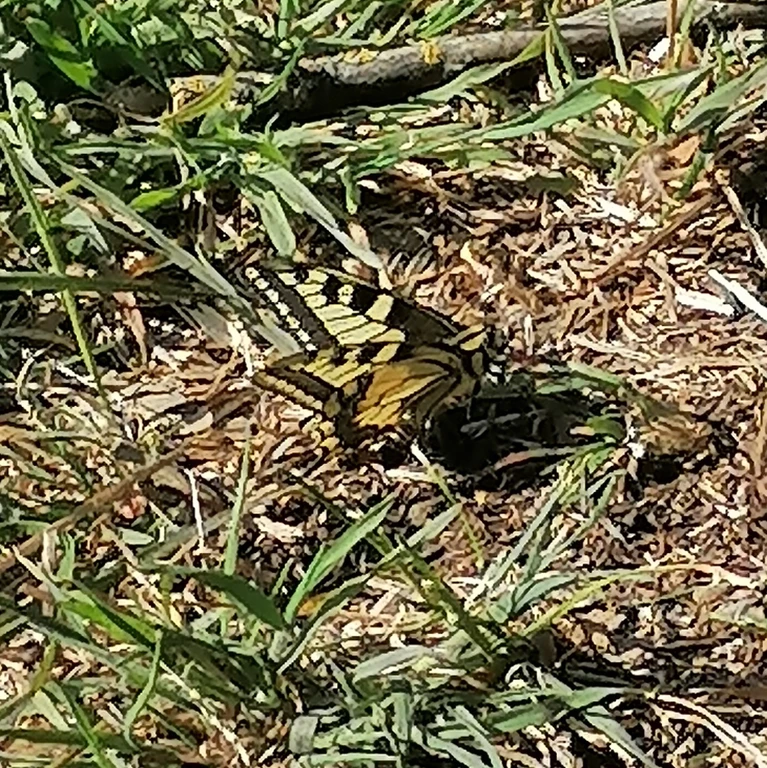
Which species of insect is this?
Papilio machaon
